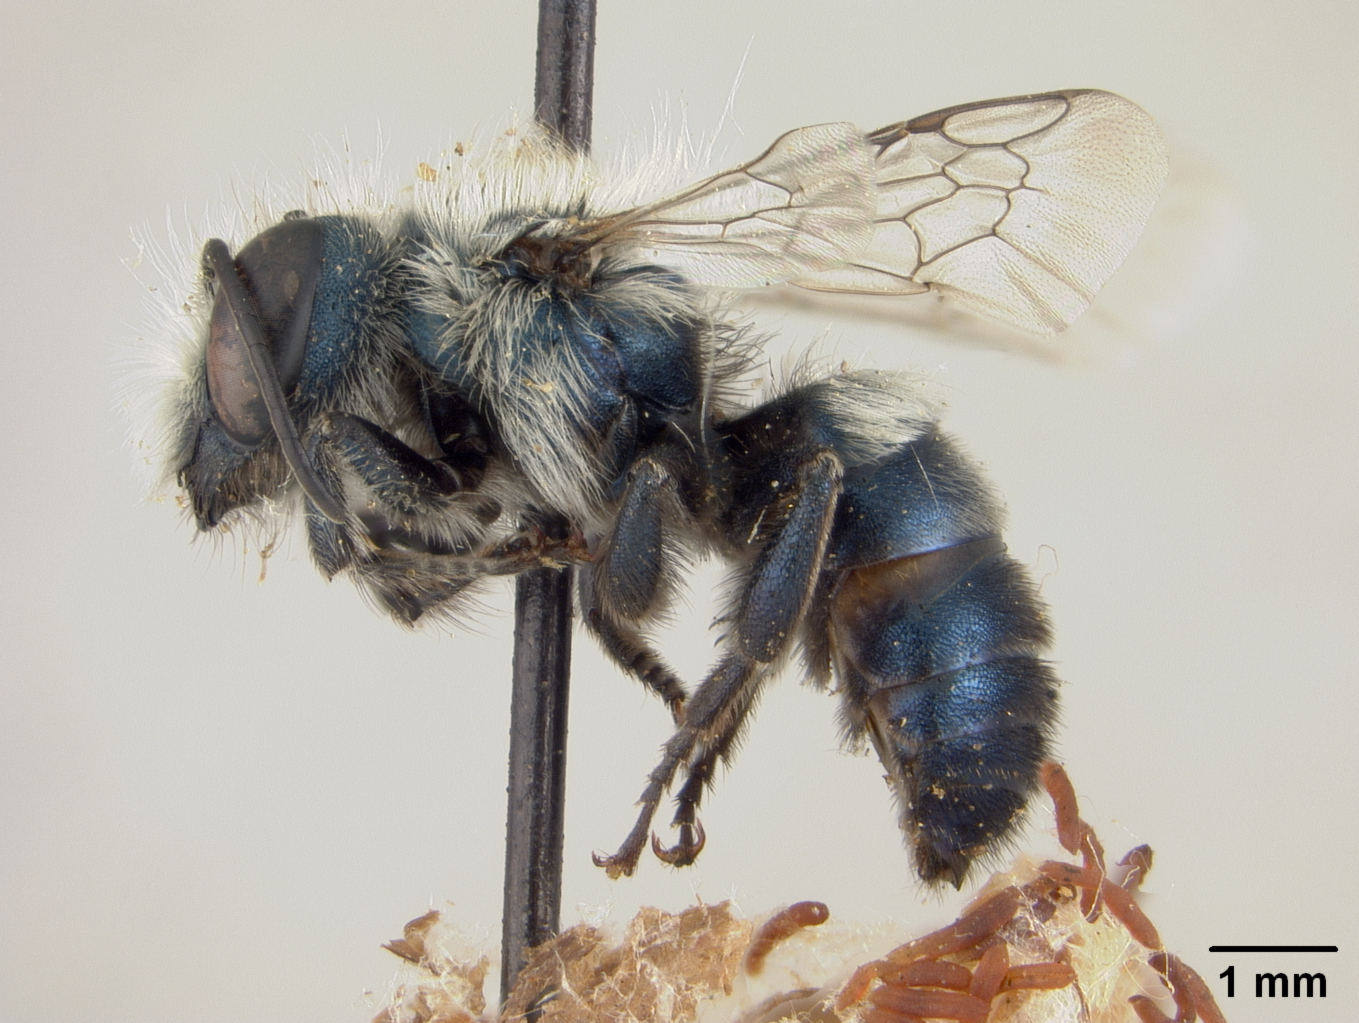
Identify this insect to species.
Osmia neocyanopoda
